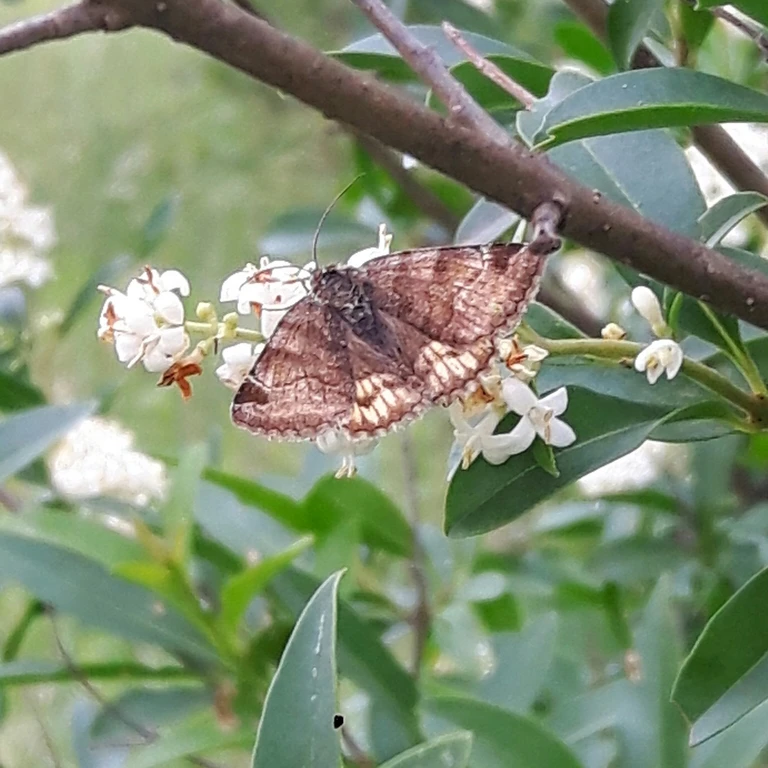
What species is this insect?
Euclidia glyphica
